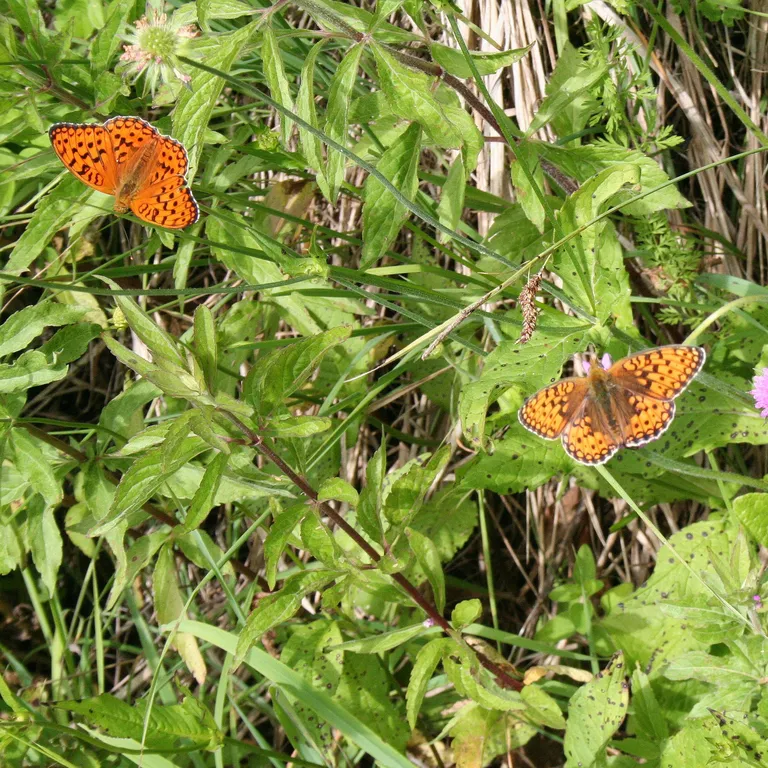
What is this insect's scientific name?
Fabriciana adippe
